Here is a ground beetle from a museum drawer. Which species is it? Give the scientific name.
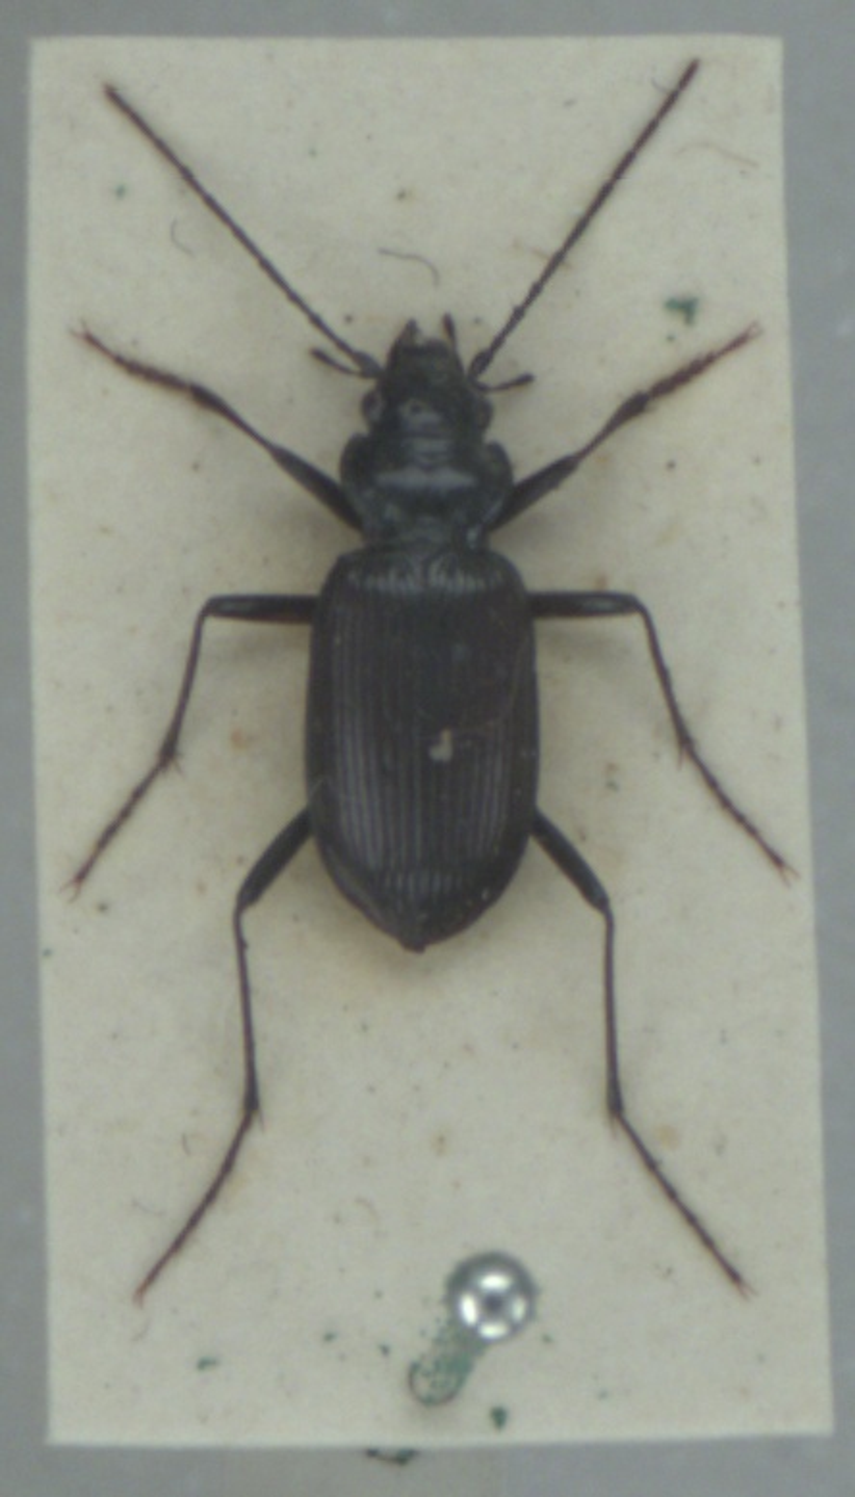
Nebria rufescens
